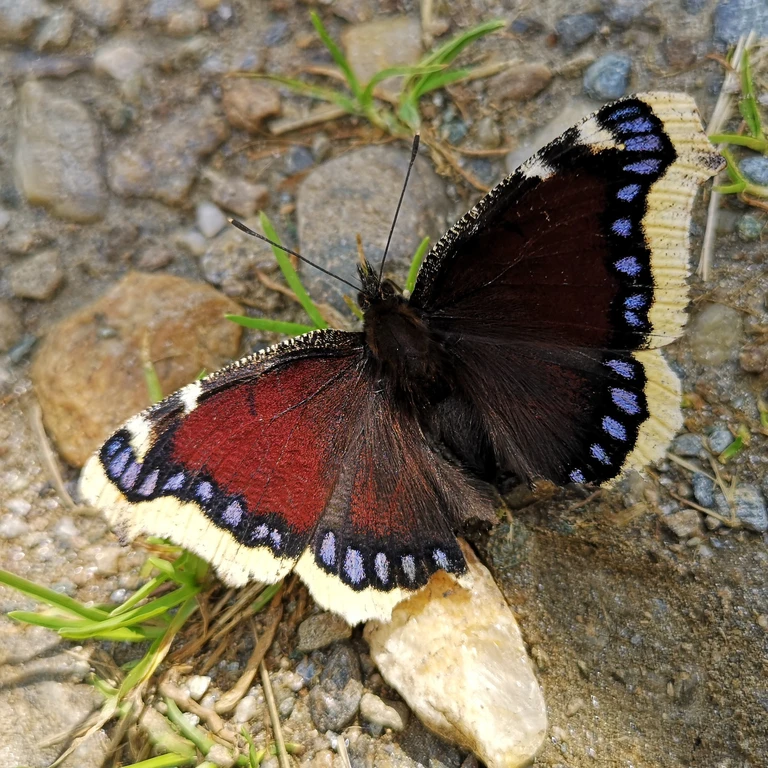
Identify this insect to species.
Nymphalis antiopa
